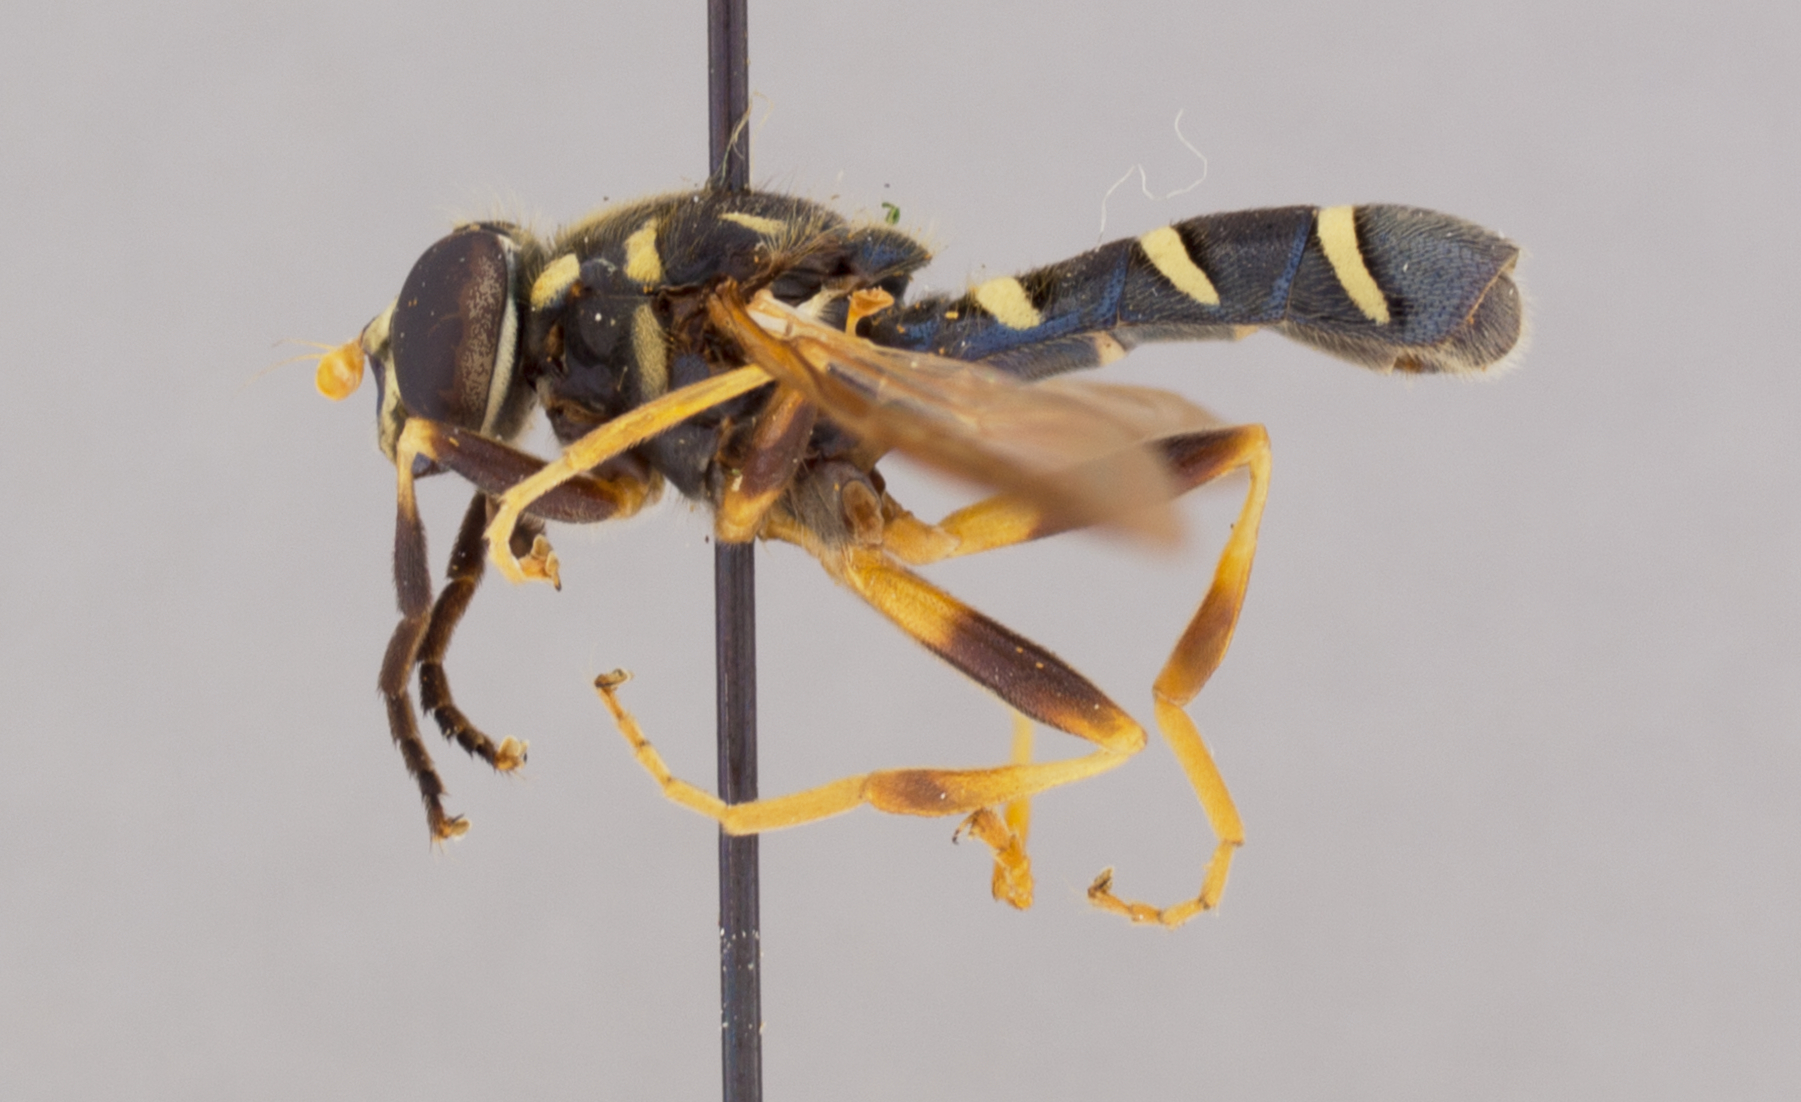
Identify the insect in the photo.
Temnostoma balyras
